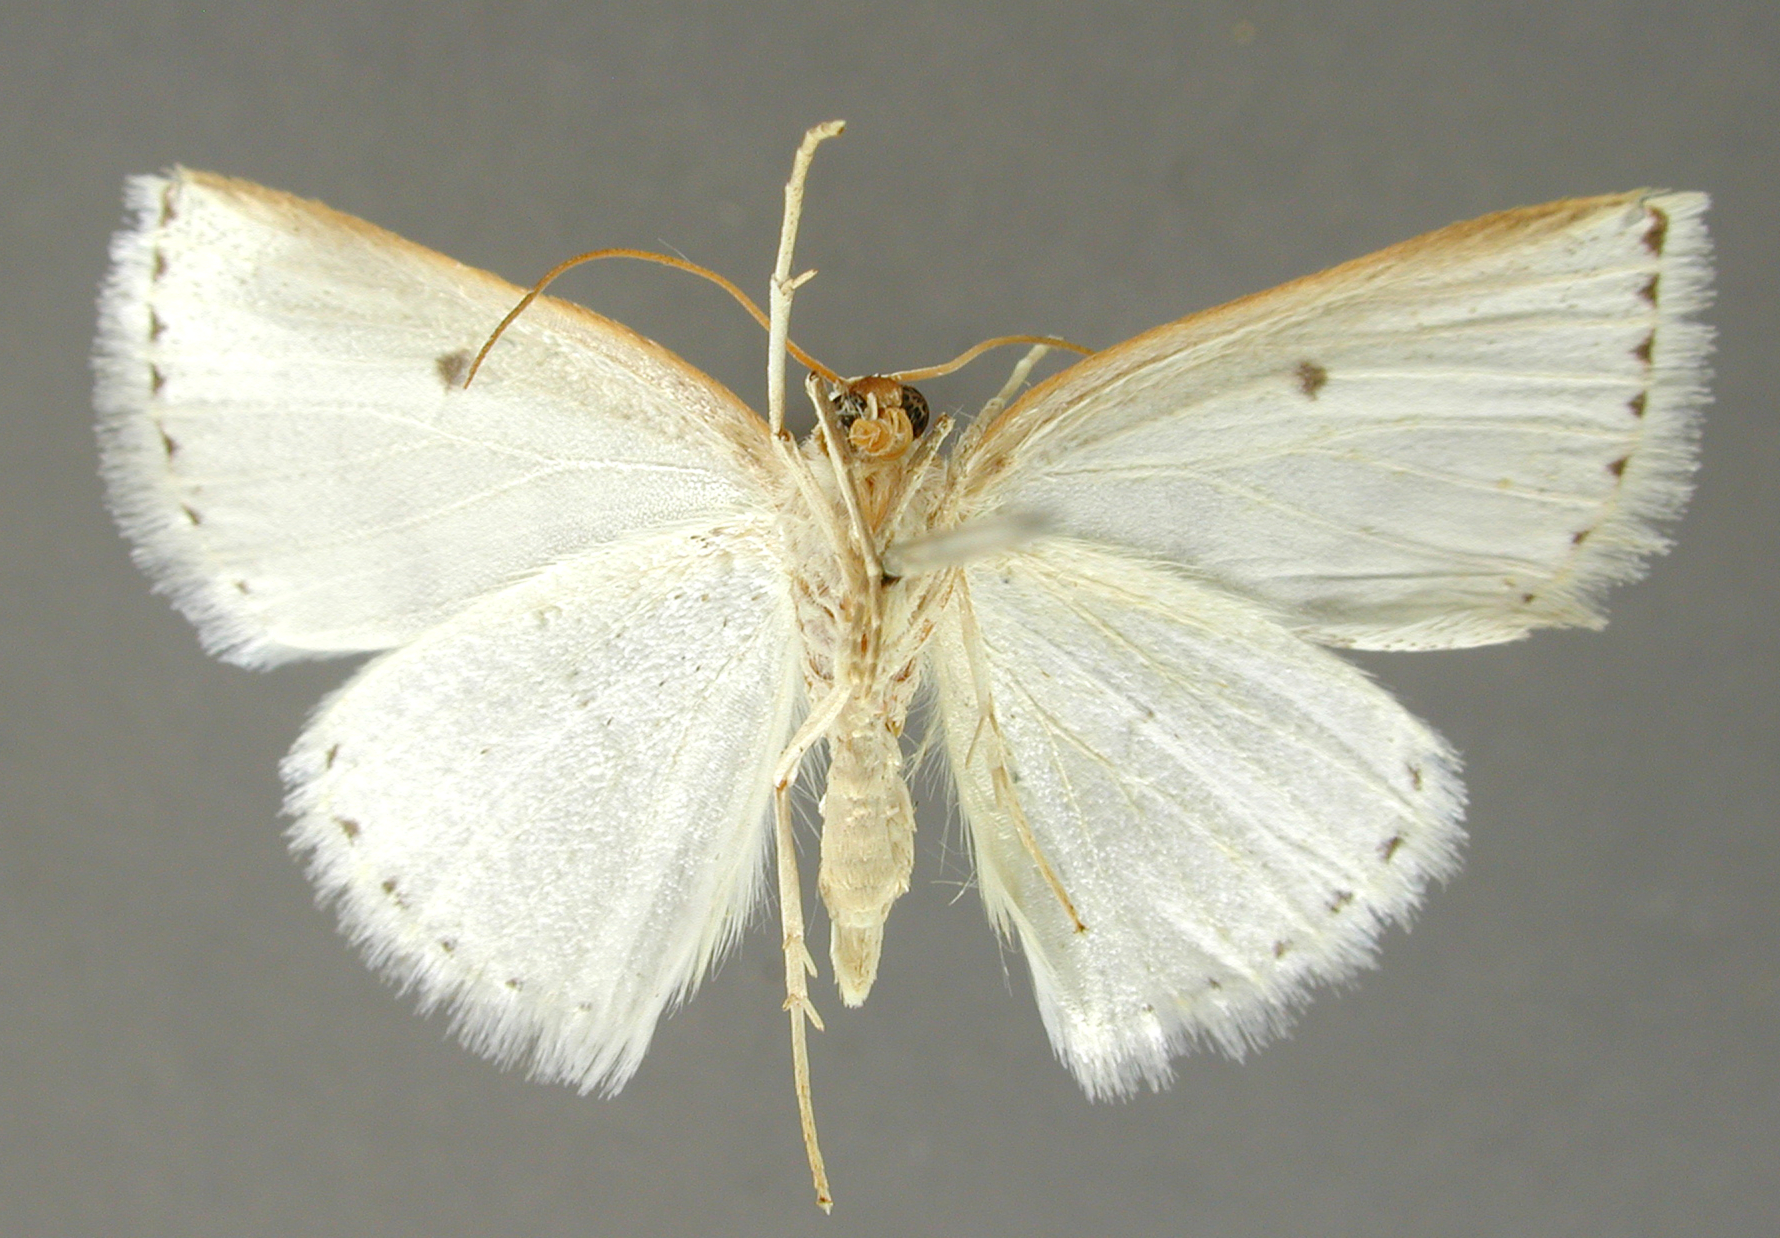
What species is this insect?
Lomographa griseolineata
